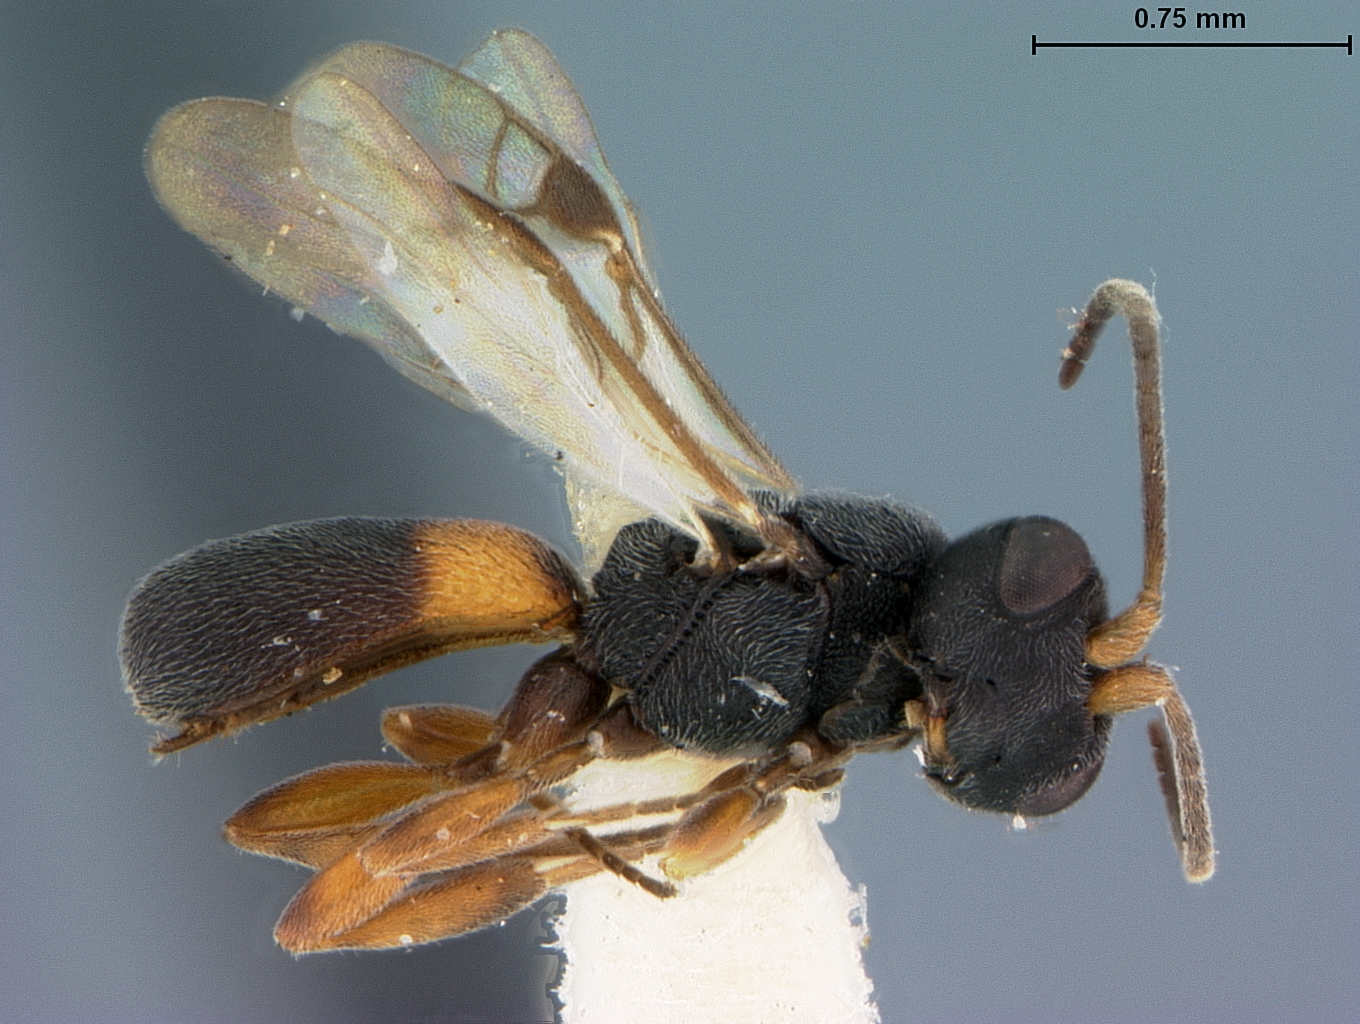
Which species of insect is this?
Chelonus crassus
